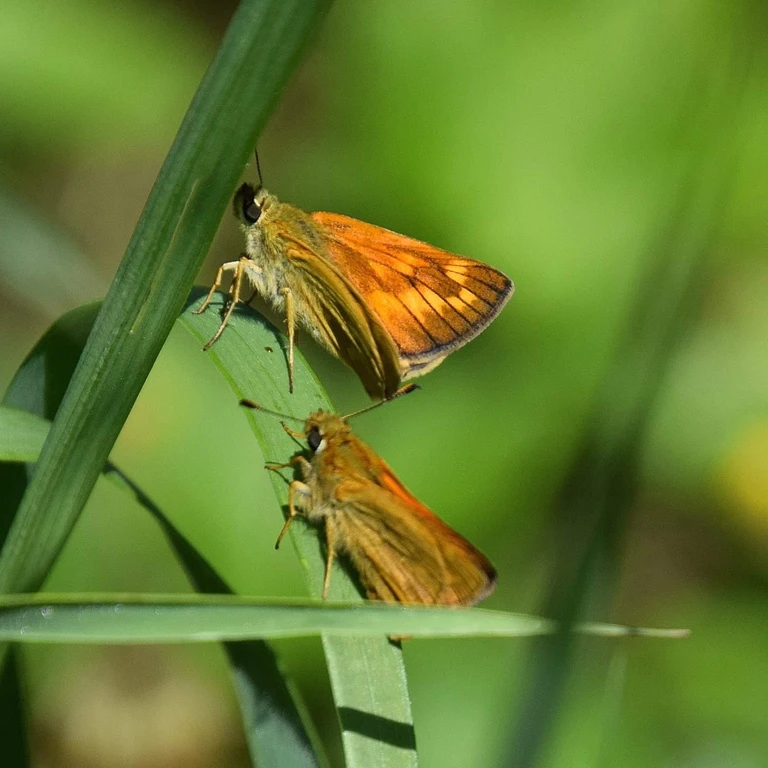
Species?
Ochlodes sylvanus (also Ochlodes venata)
